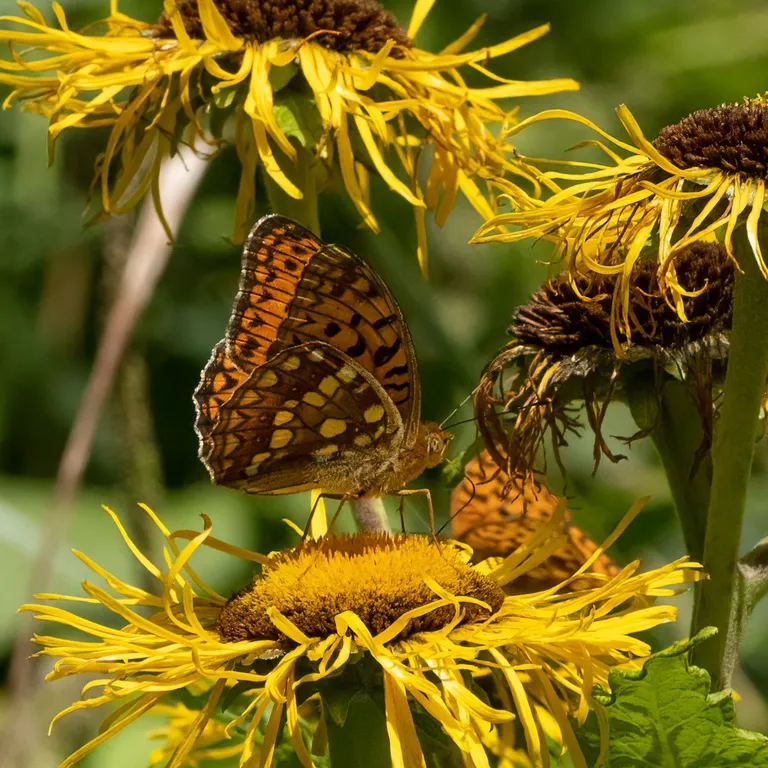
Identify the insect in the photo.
Fabriciana adippe
